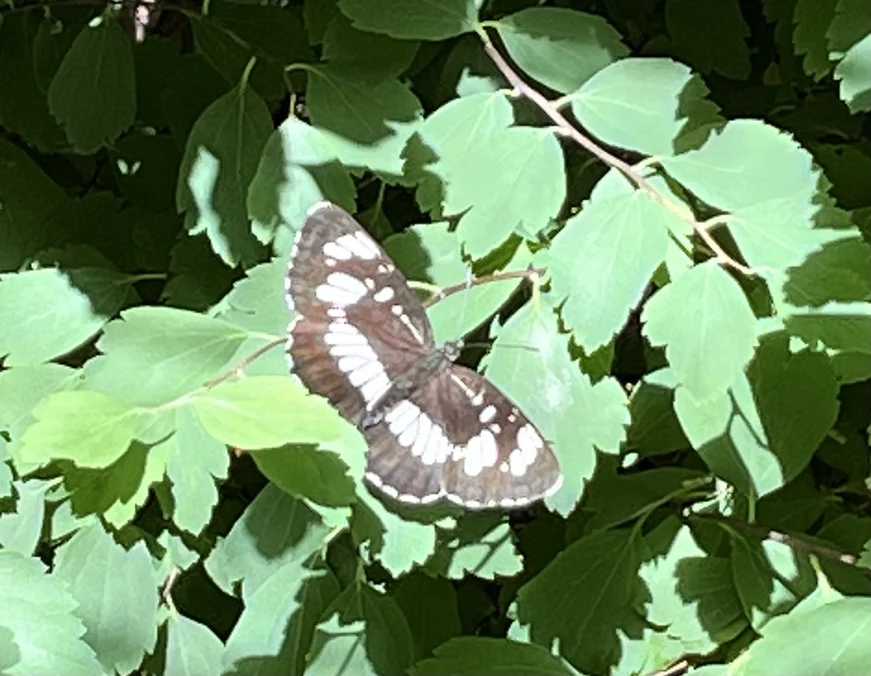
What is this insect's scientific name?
Neptis rivularis
